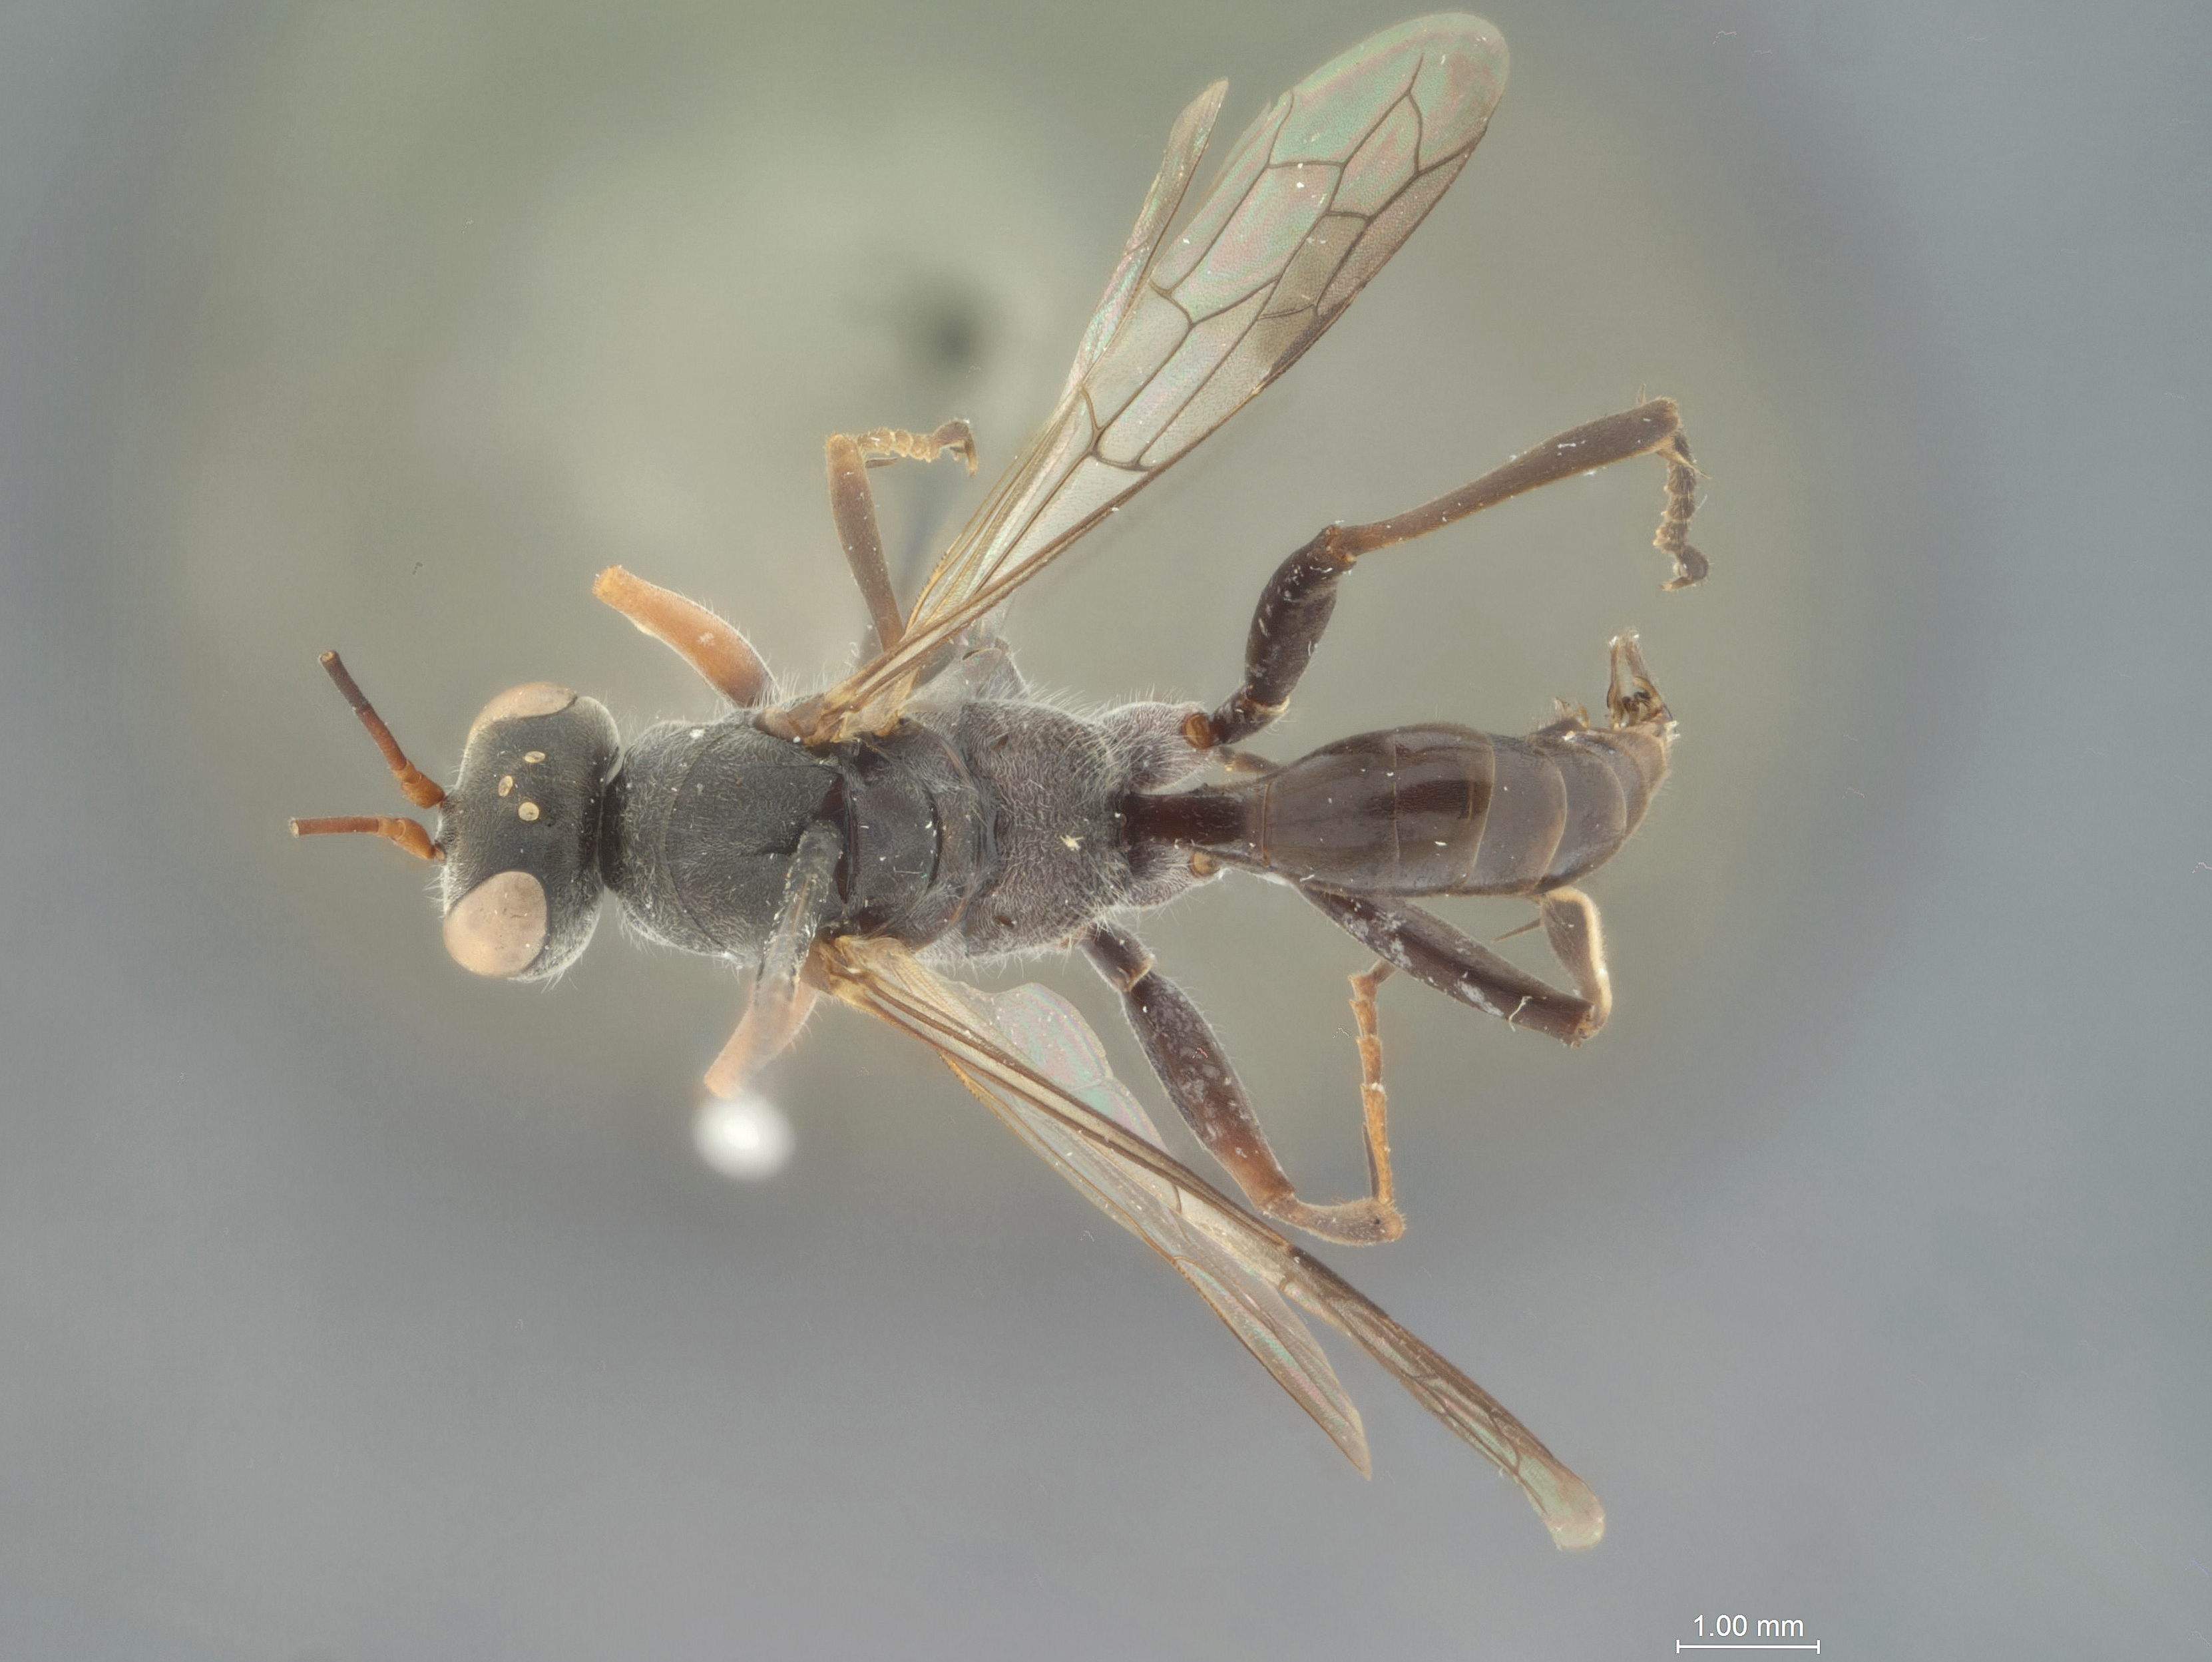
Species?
Meragenia quadridentata
